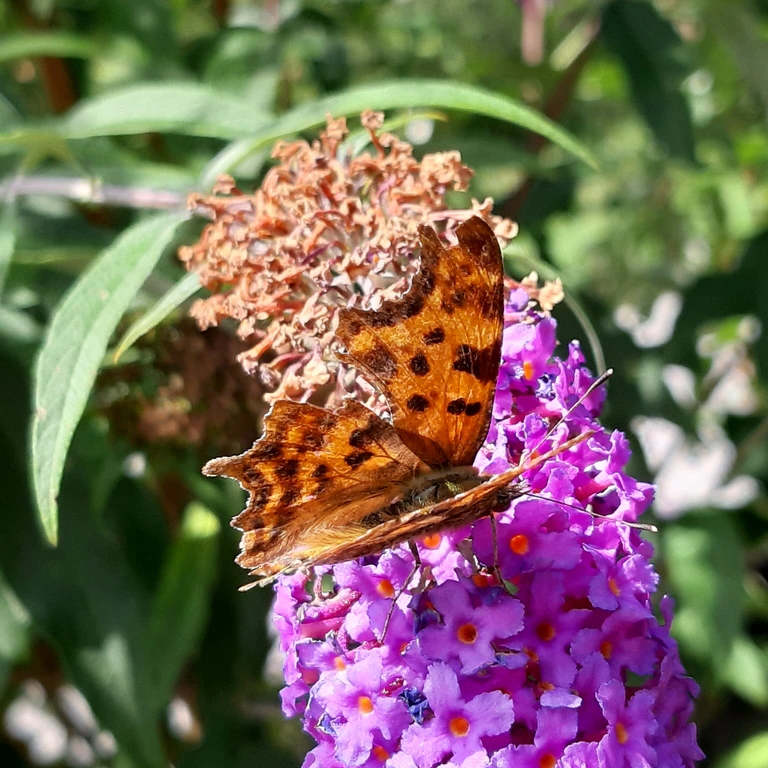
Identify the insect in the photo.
Polygonia c-album
